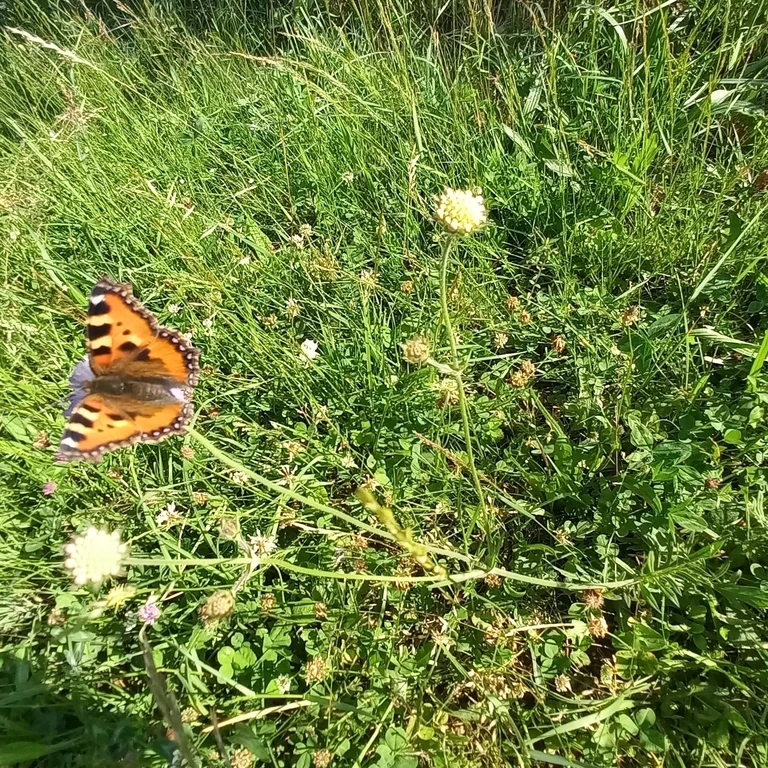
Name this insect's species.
Aglais urticae
